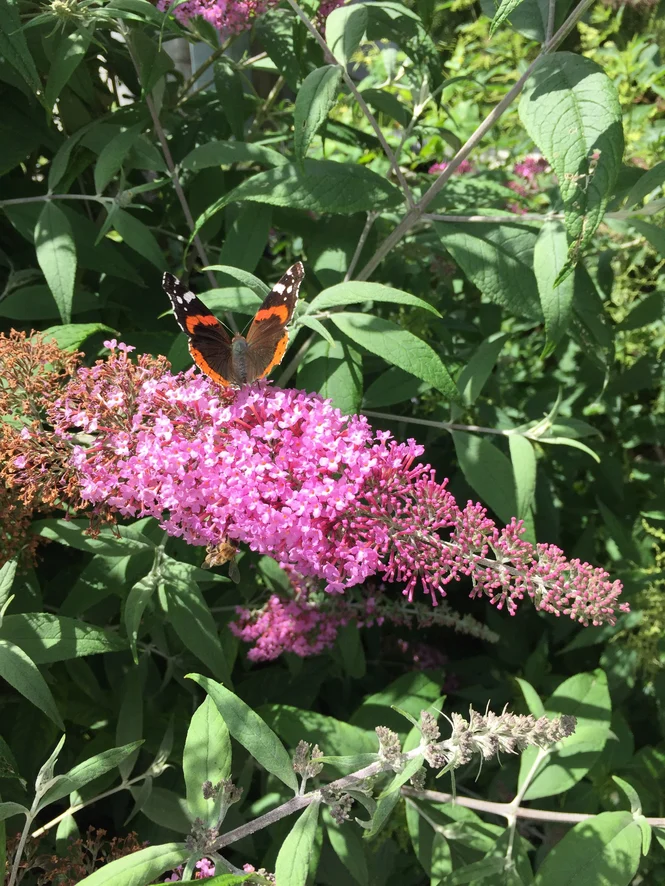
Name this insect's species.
Vanessa atalanta
